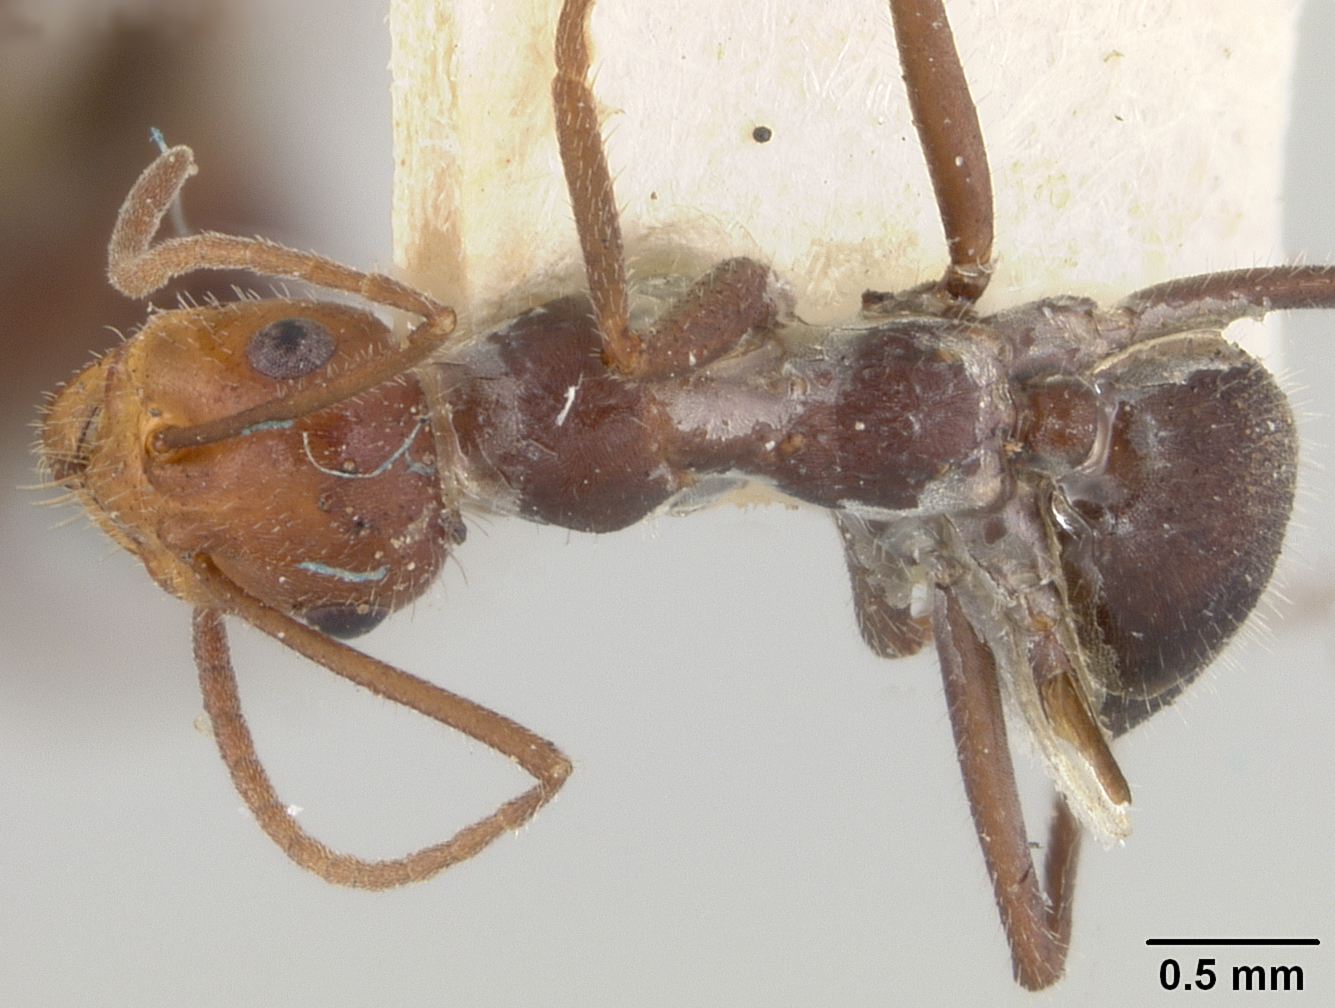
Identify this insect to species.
Myrmecocystus melliger
